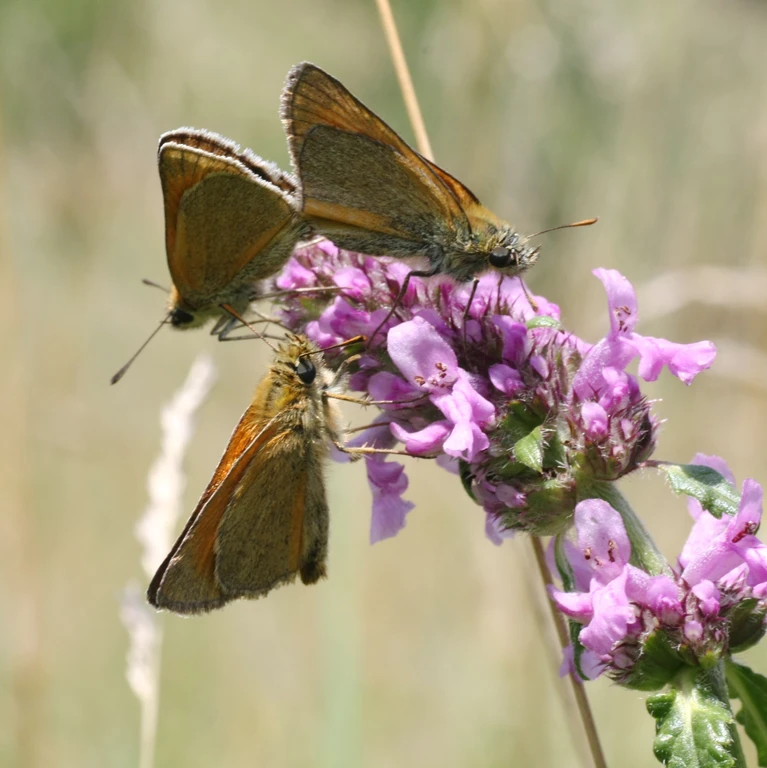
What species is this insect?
Thymelicus sylvestris
